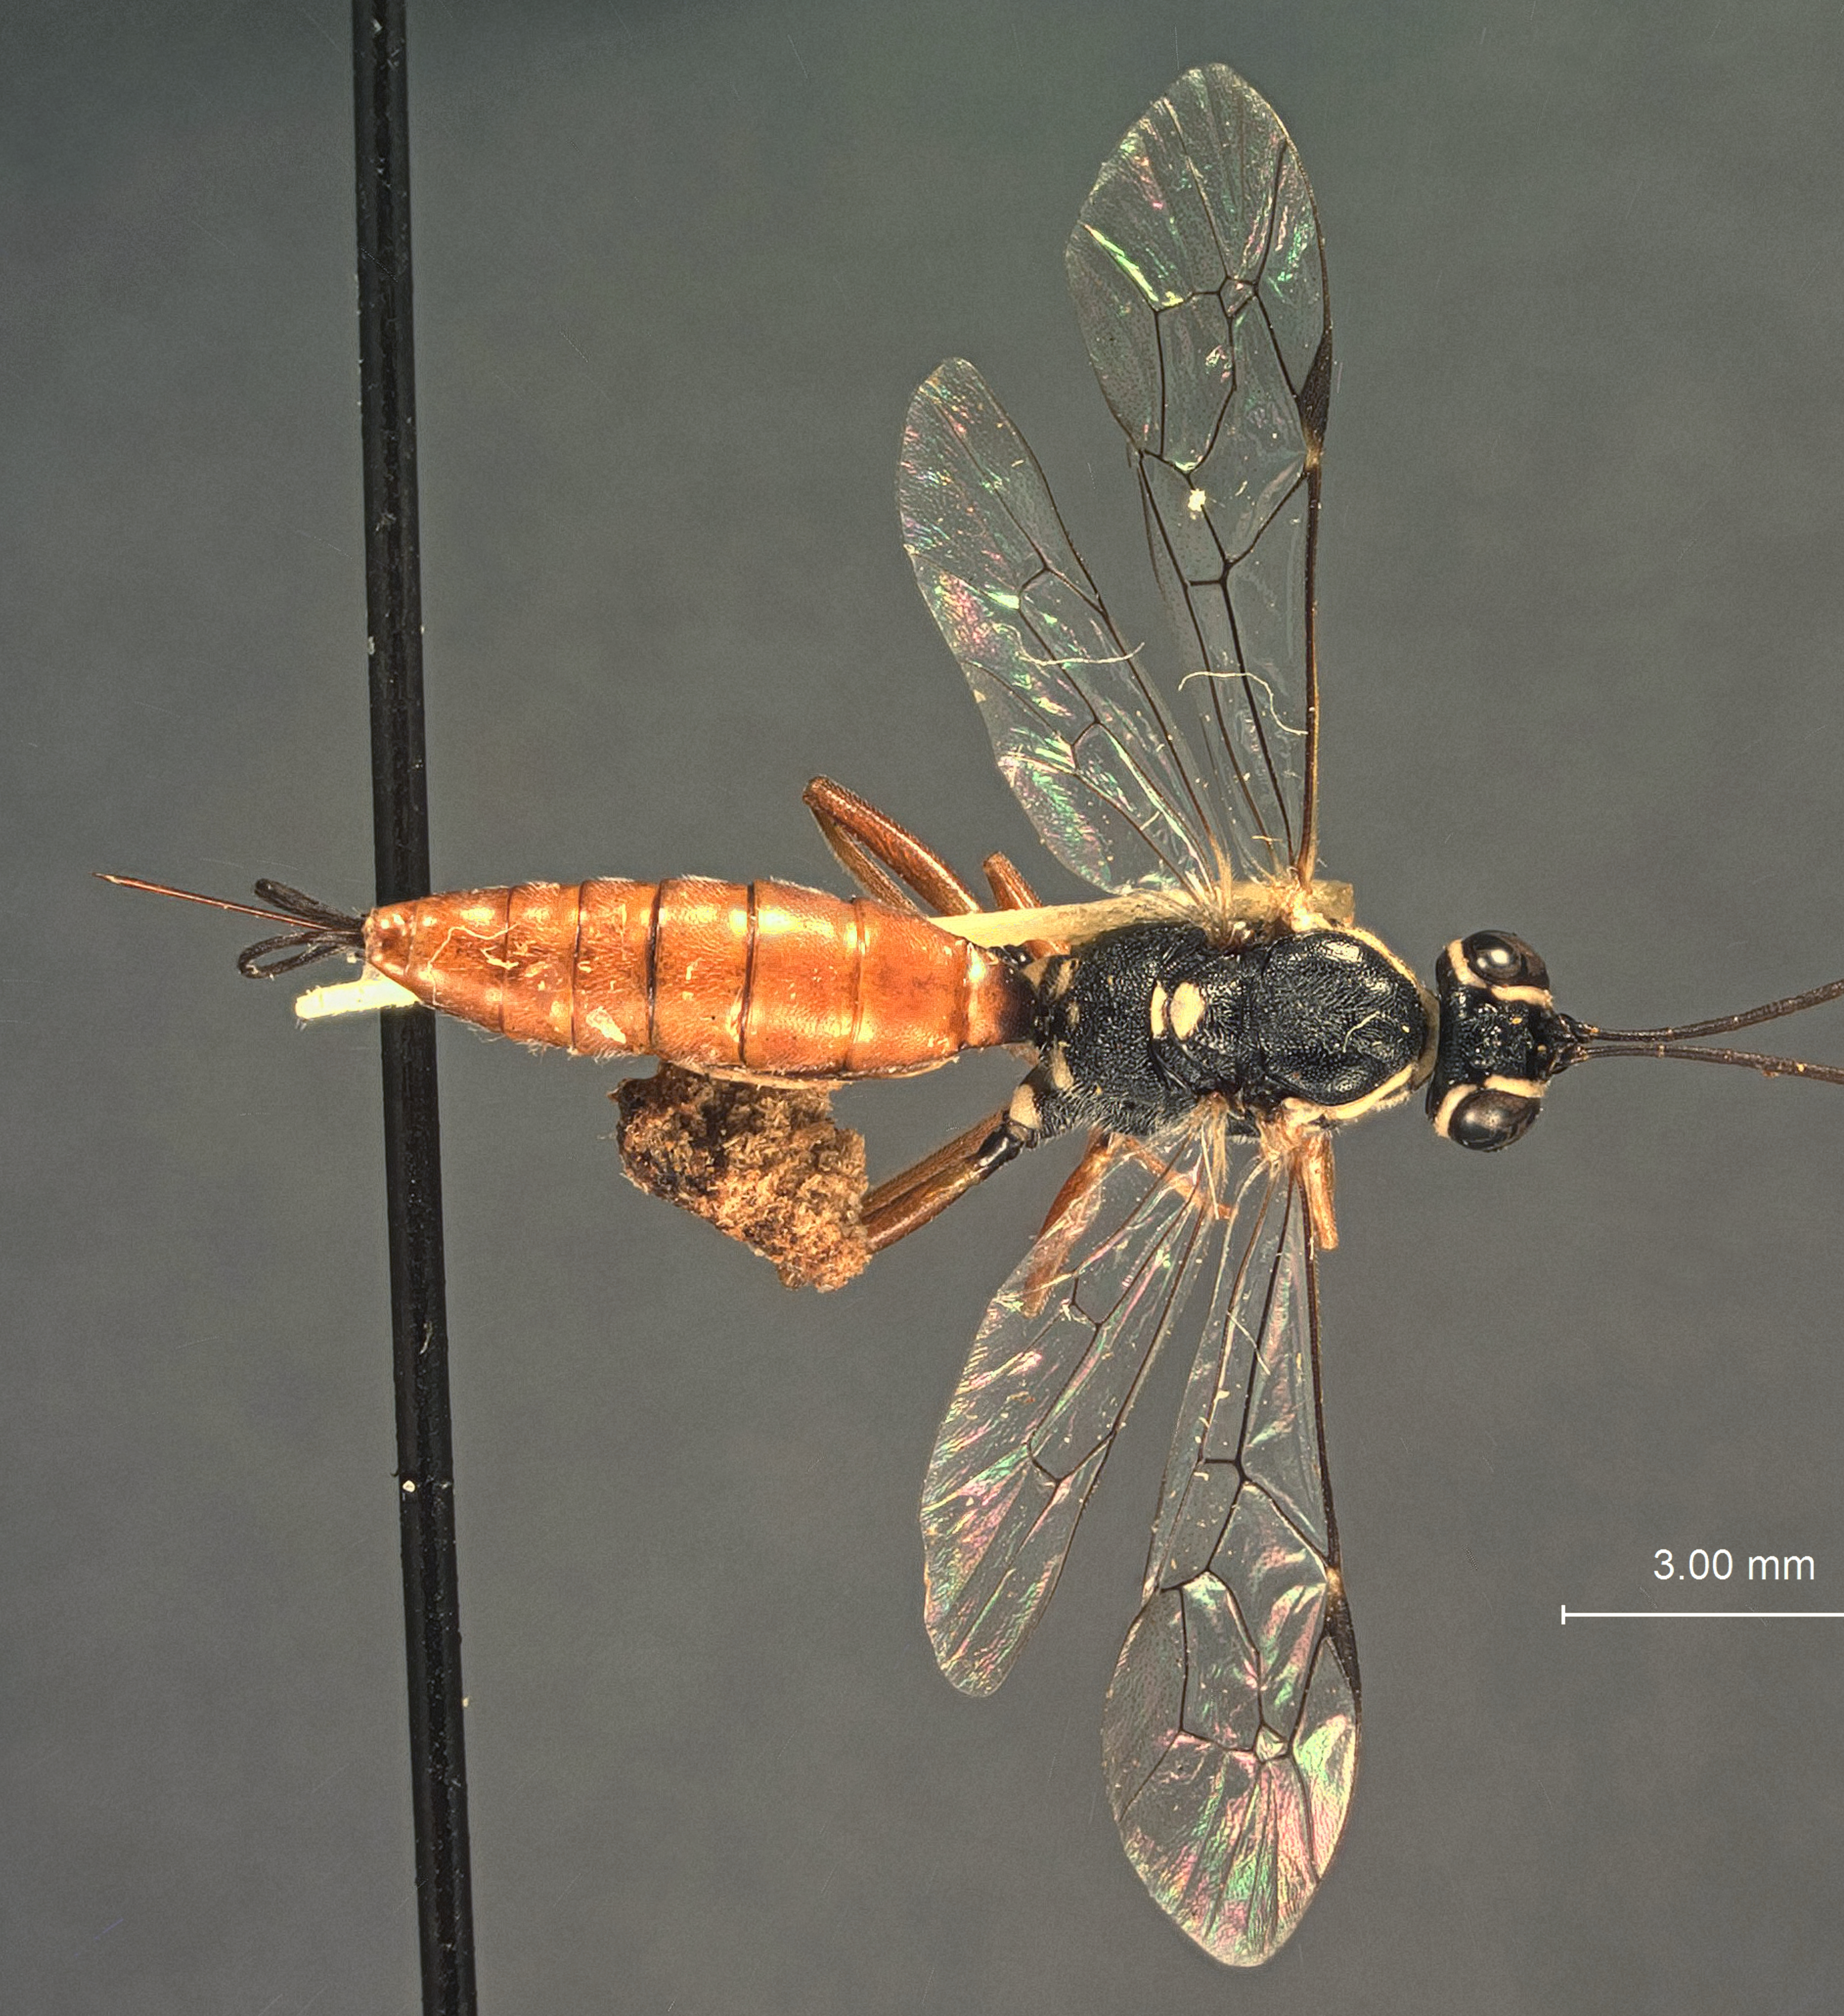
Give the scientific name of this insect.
Cryptohelcostizus ornatus
